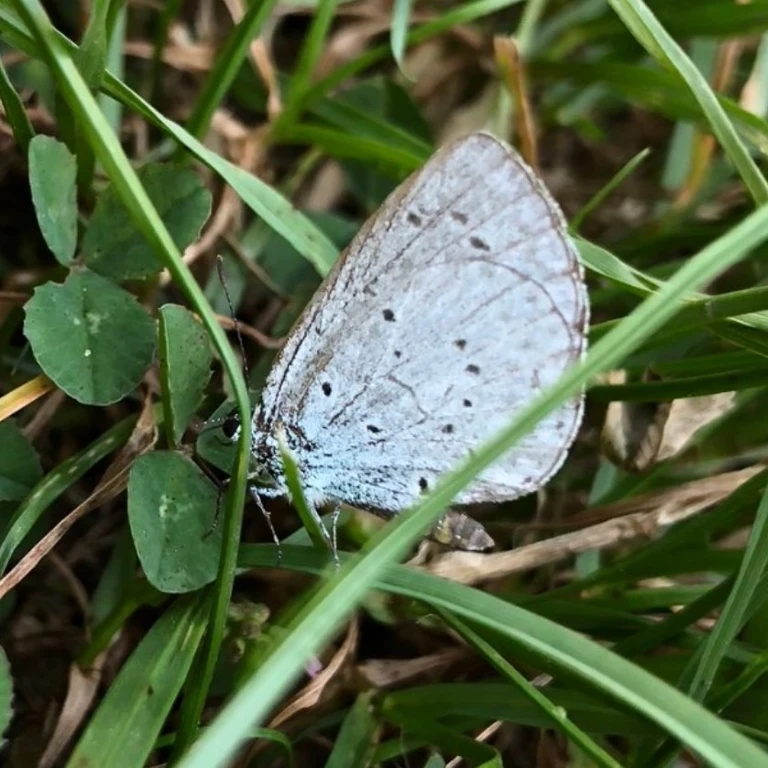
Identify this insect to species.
Celastrina argiolus
